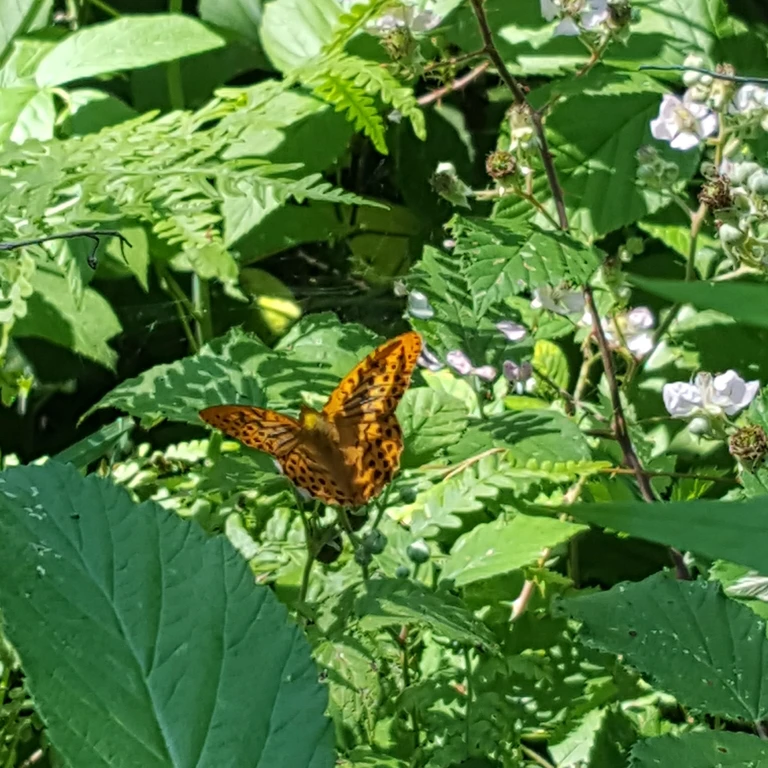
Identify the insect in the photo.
Argynnis paphia
